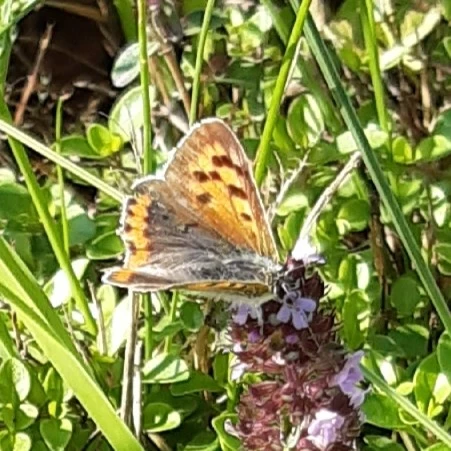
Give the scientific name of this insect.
Lycaena phlaeas
